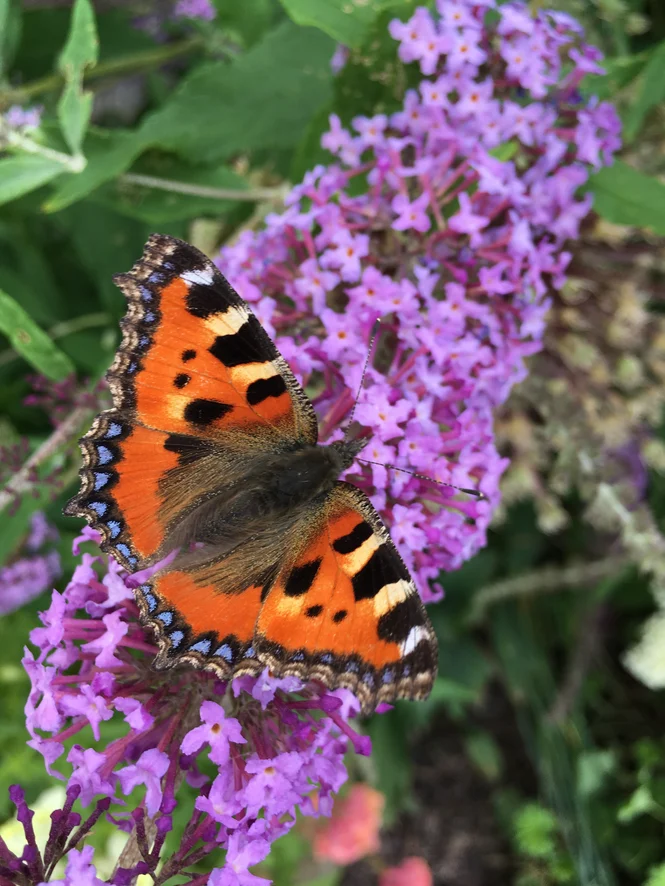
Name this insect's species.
Aglais urticae
